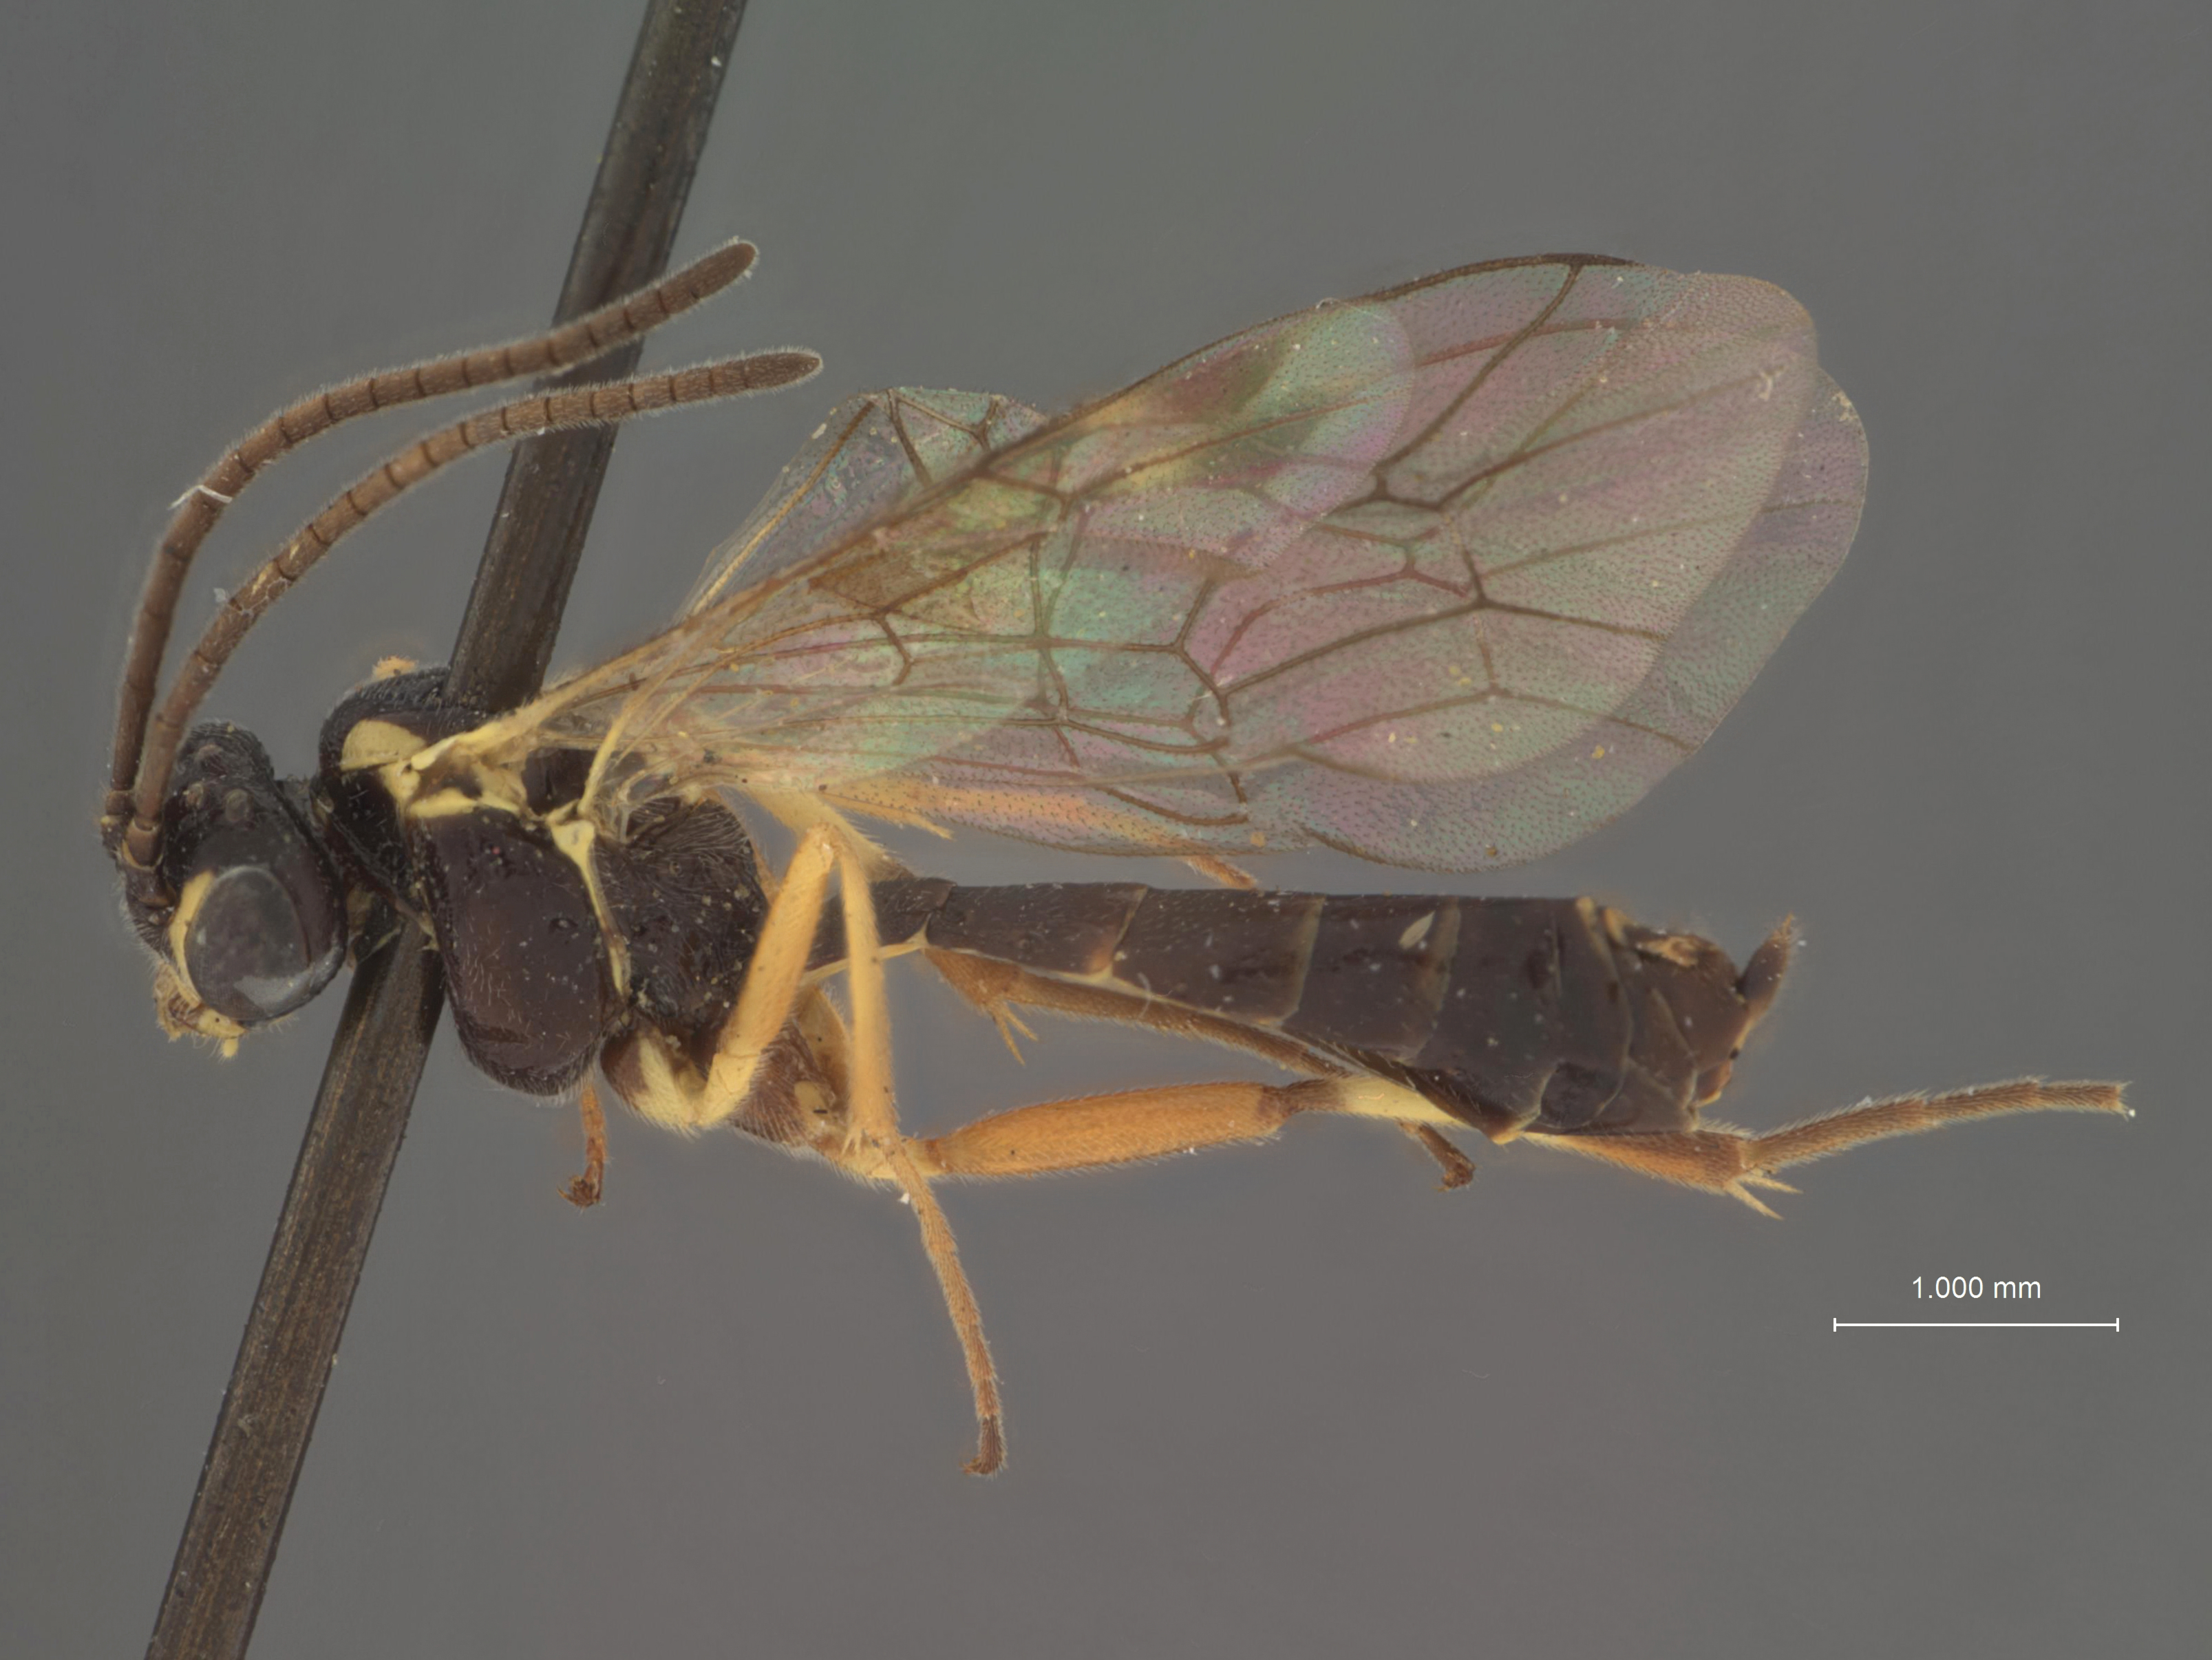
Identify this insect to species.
Diplazon cascadensis
